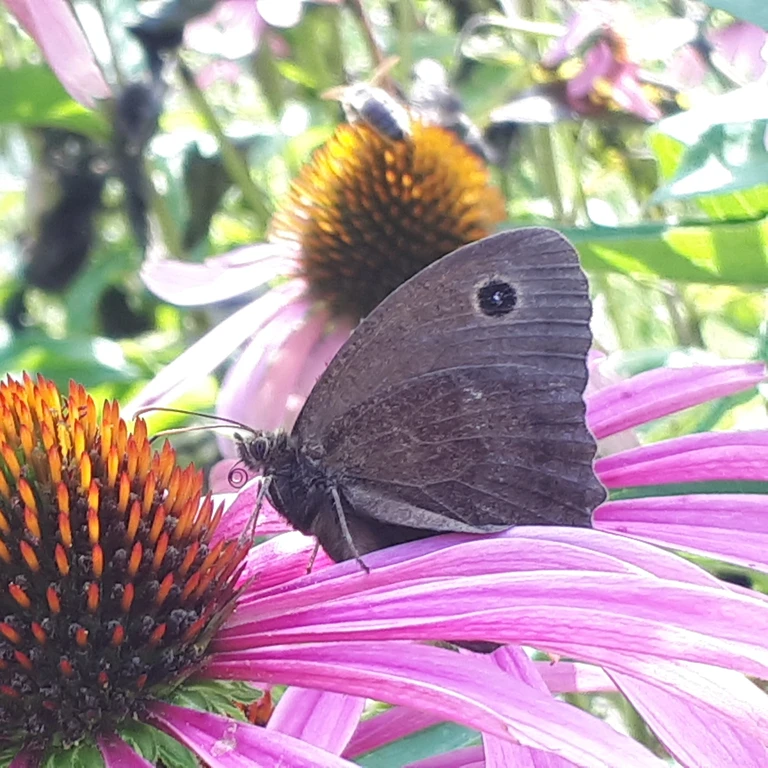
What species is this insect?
Minois dryas
